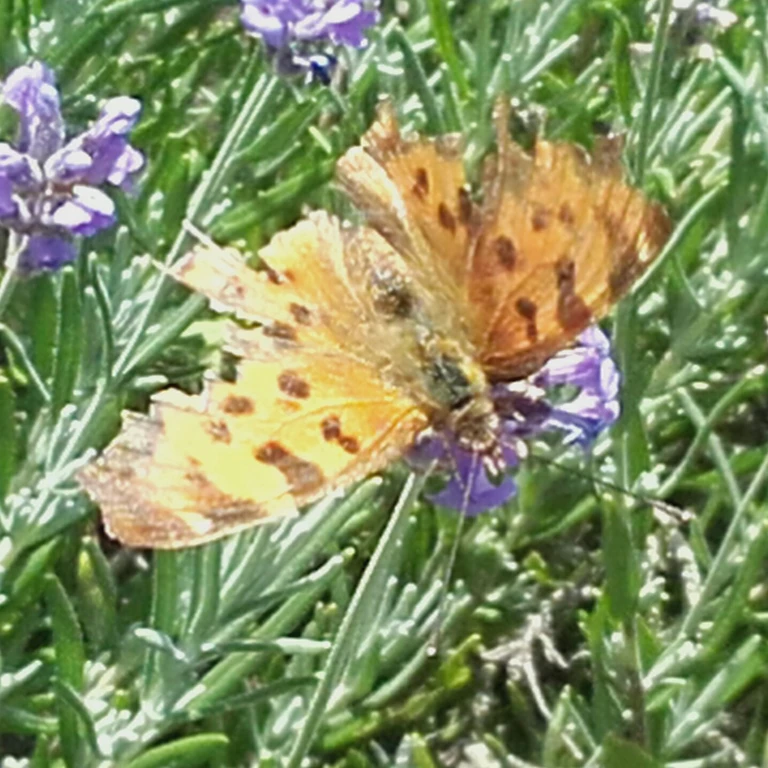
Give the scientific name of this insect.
Polygonia c-album
